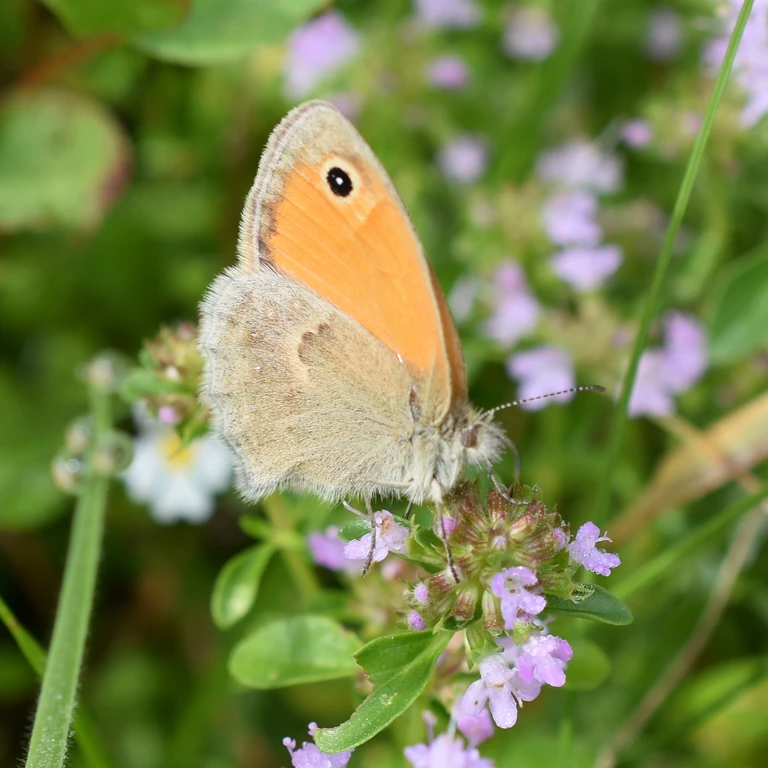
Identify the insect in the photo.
Coenonympha pamphilus
